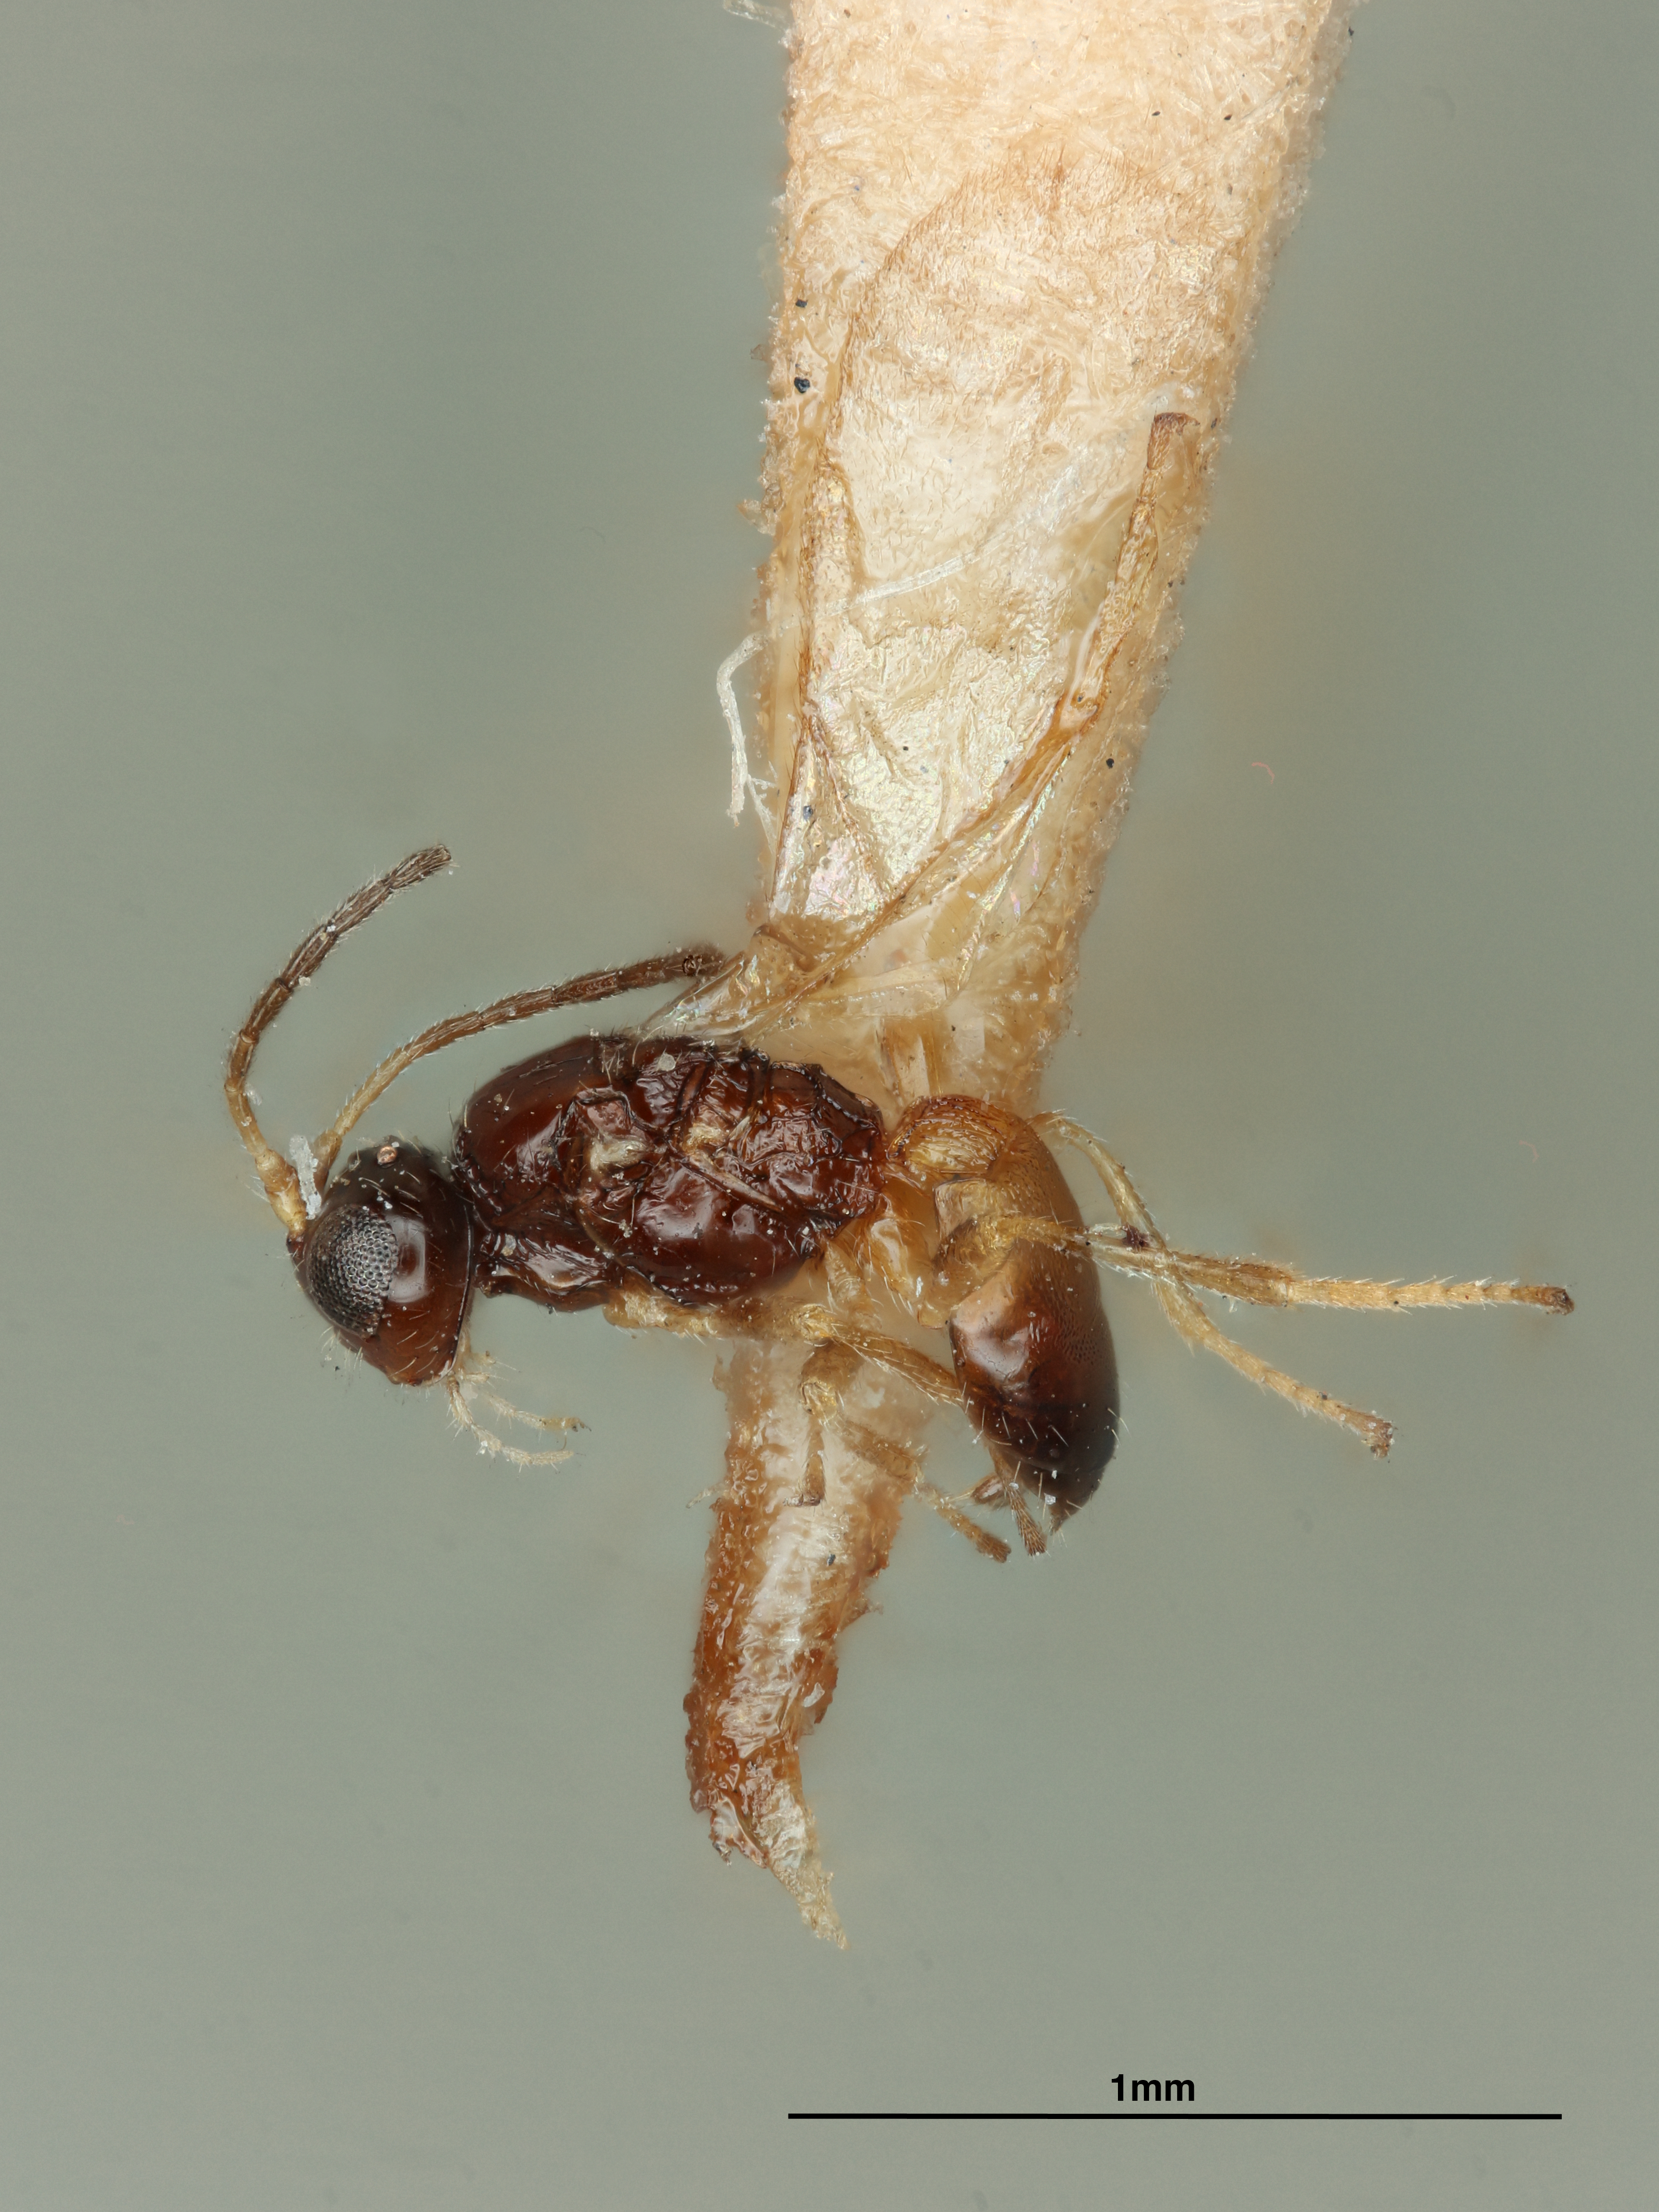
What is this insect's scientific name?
Episigalphus minutessimus
